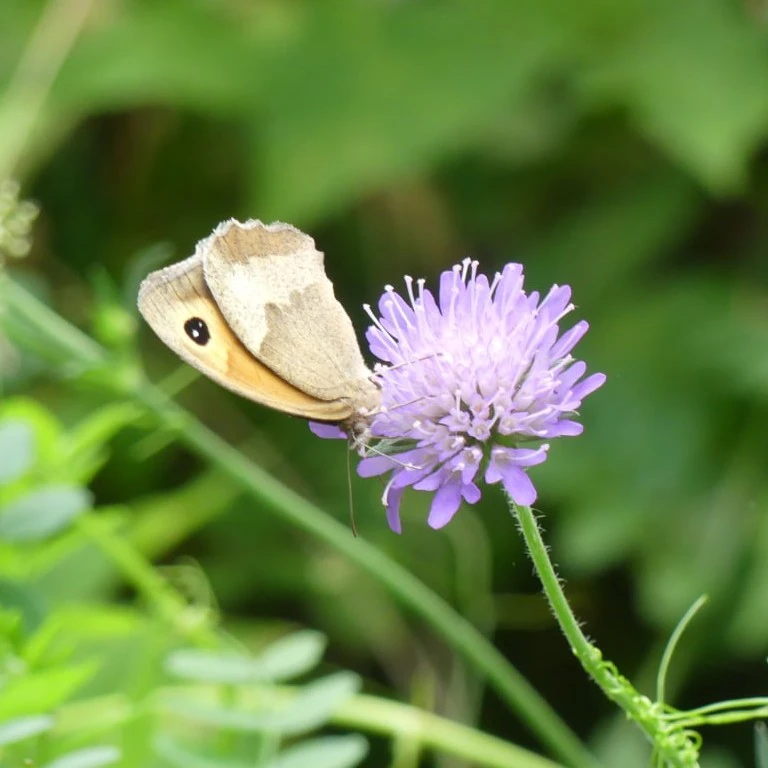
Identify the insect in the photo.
Maniola jurtina
